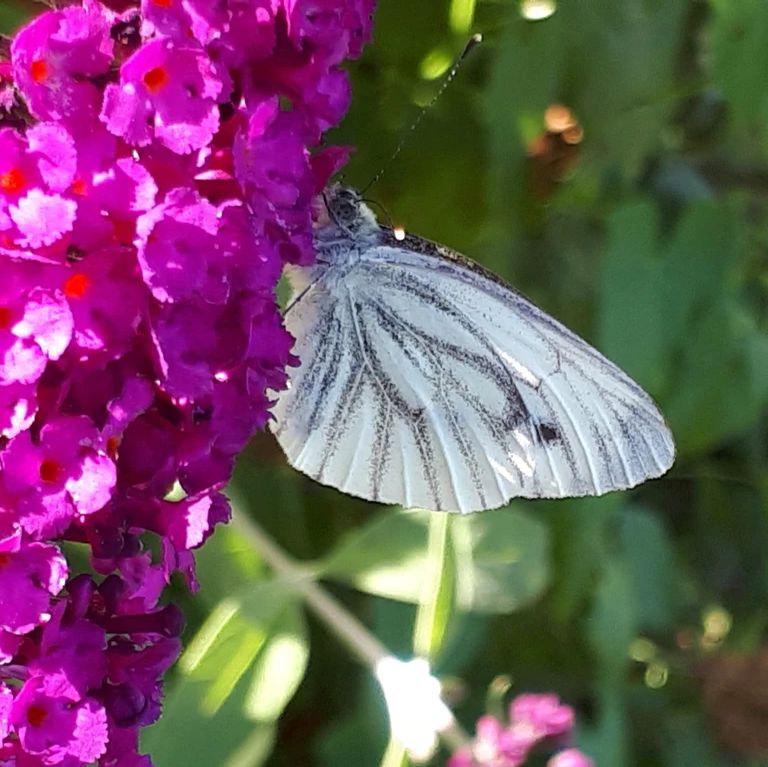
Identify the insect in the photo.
Pieris napi
